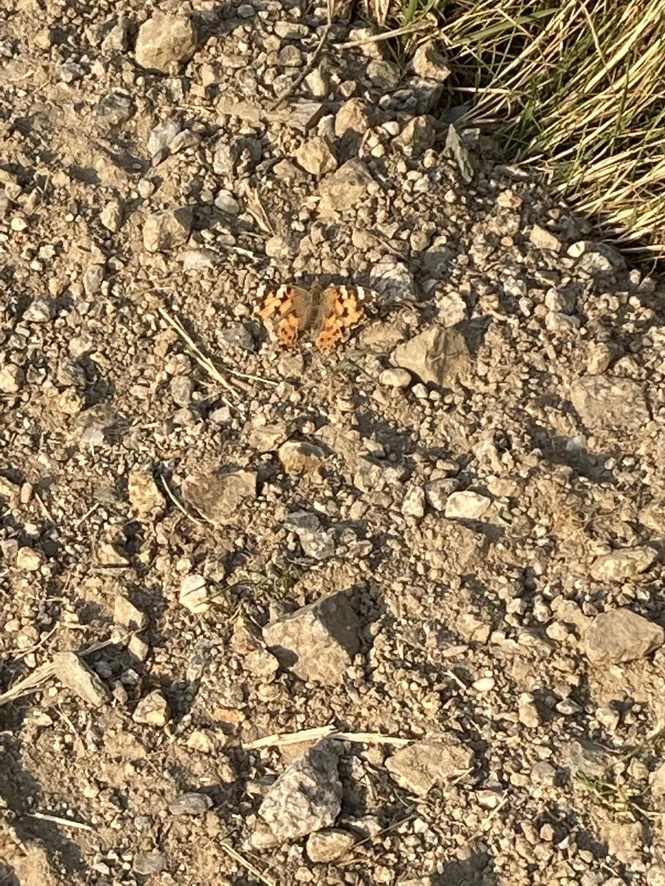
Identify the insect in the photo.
Vanessa cardui
